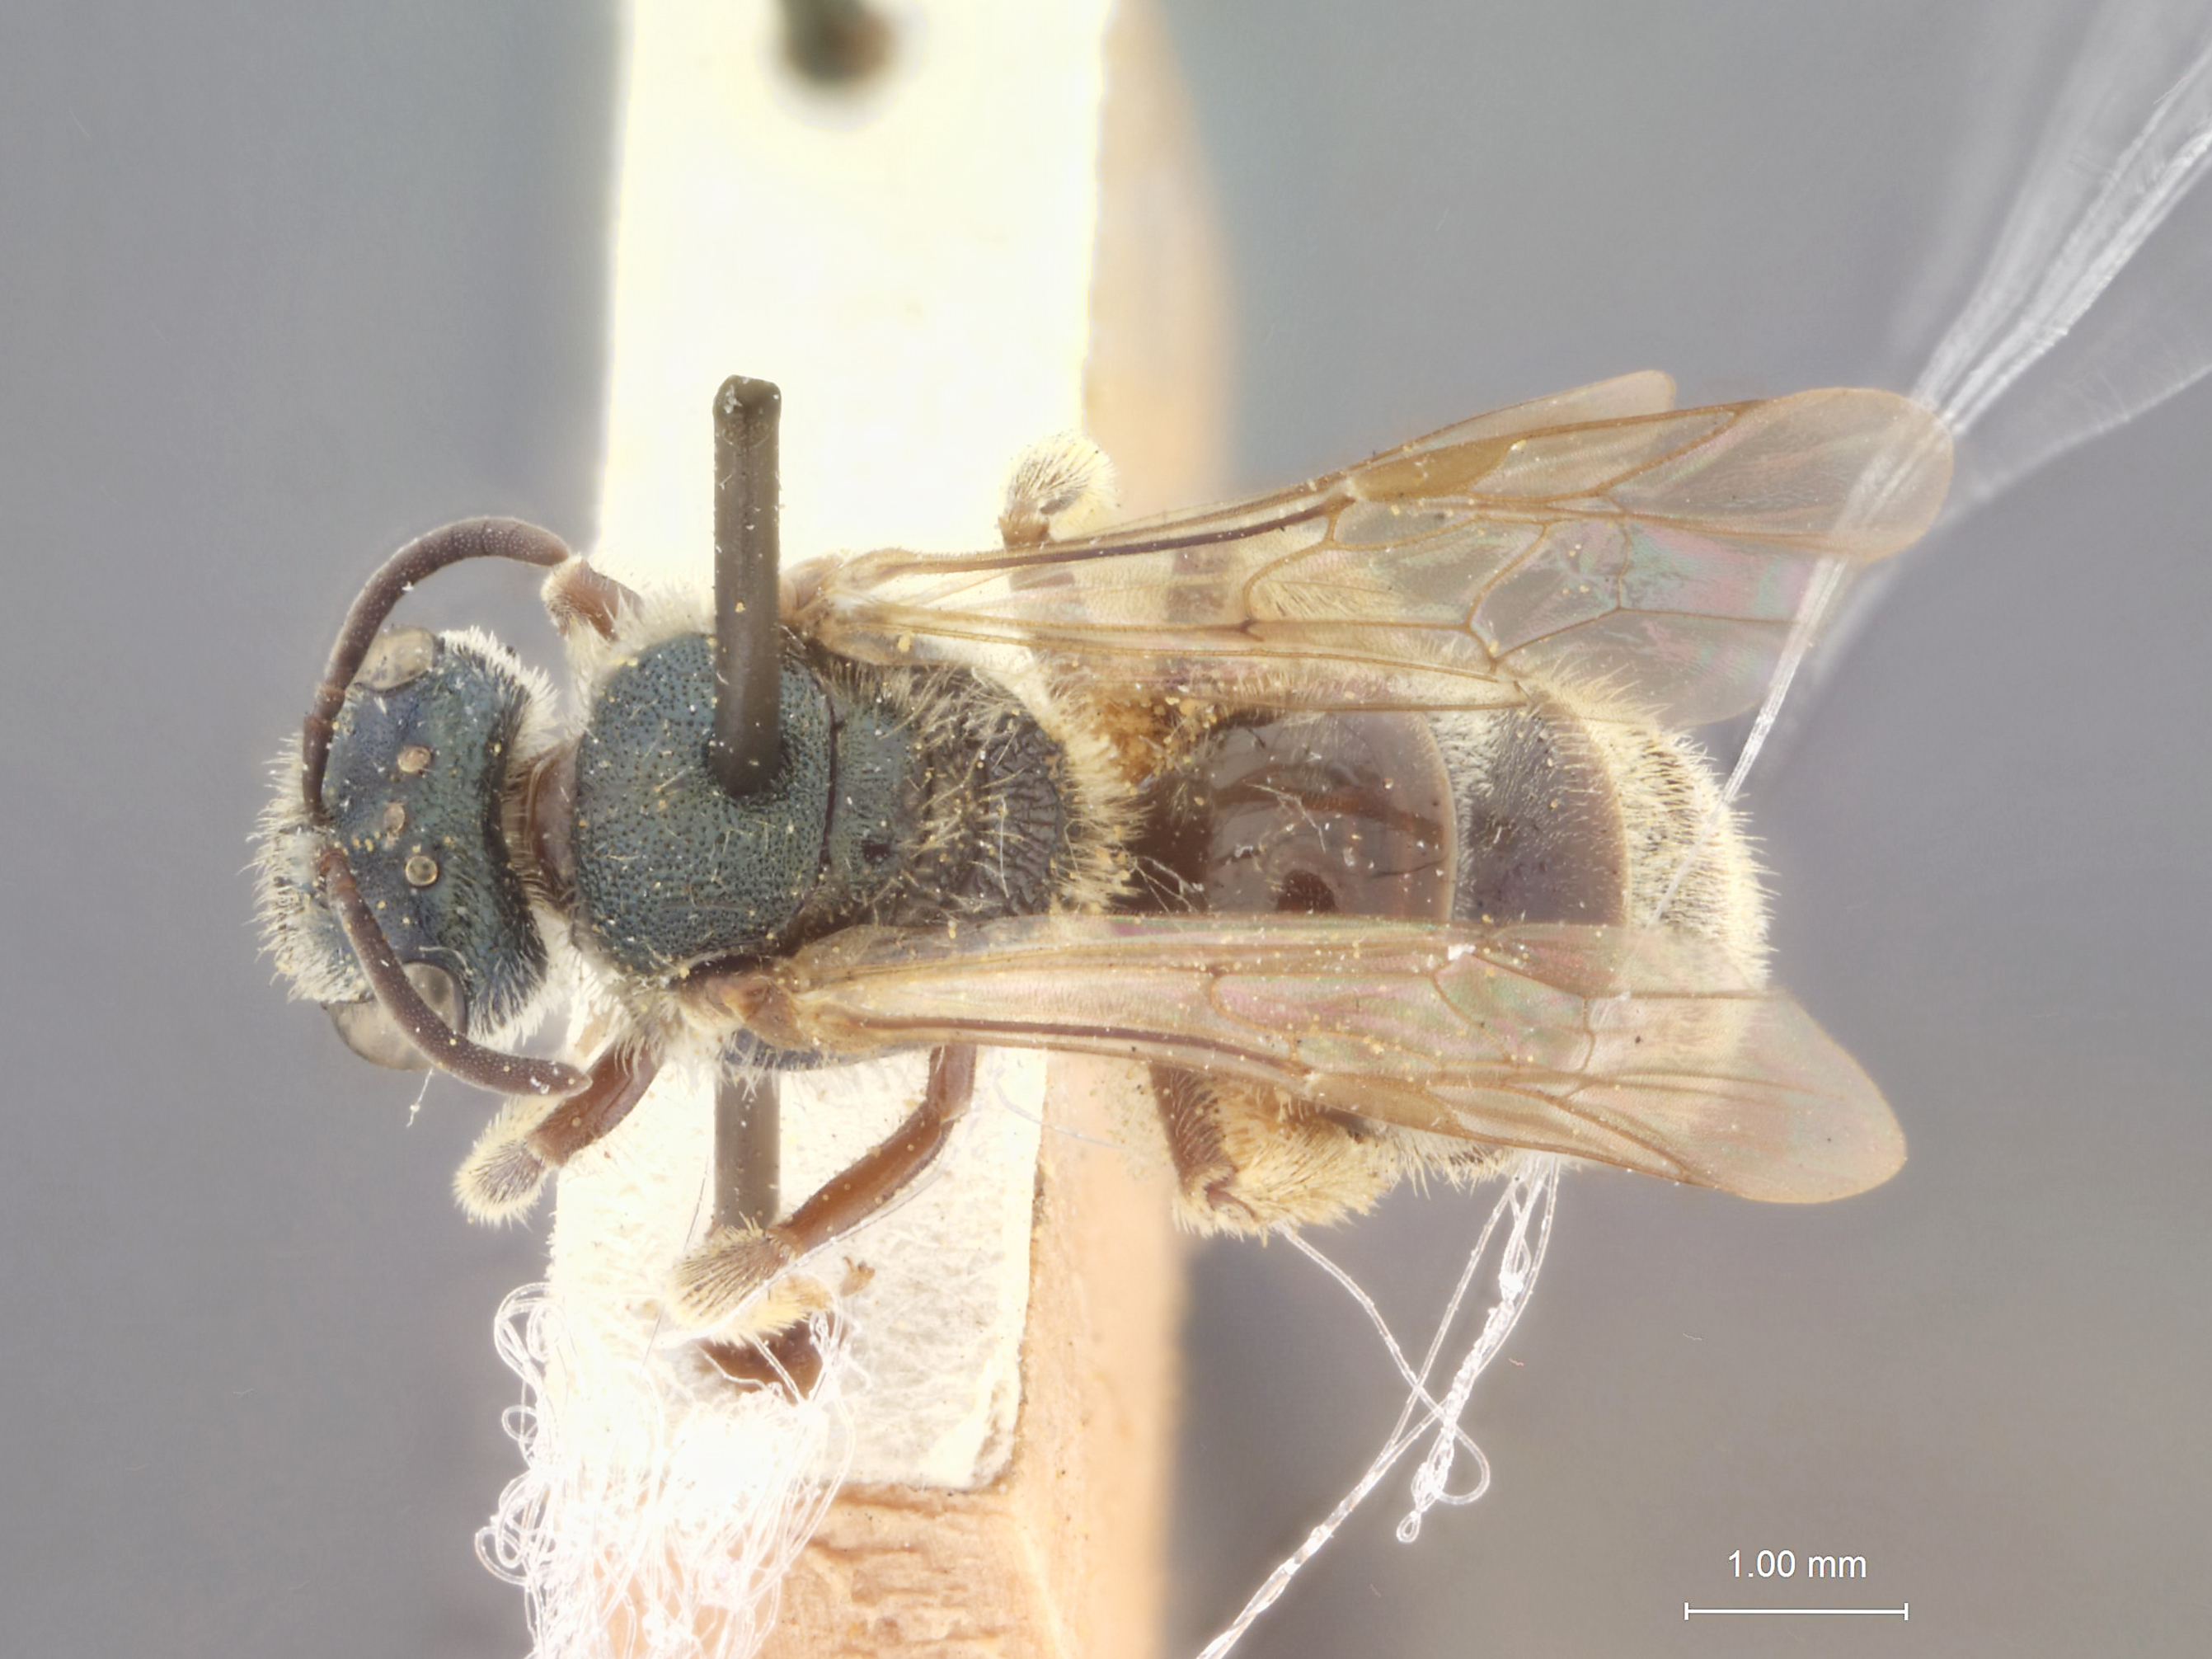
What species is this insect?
Halictus brimleyi
